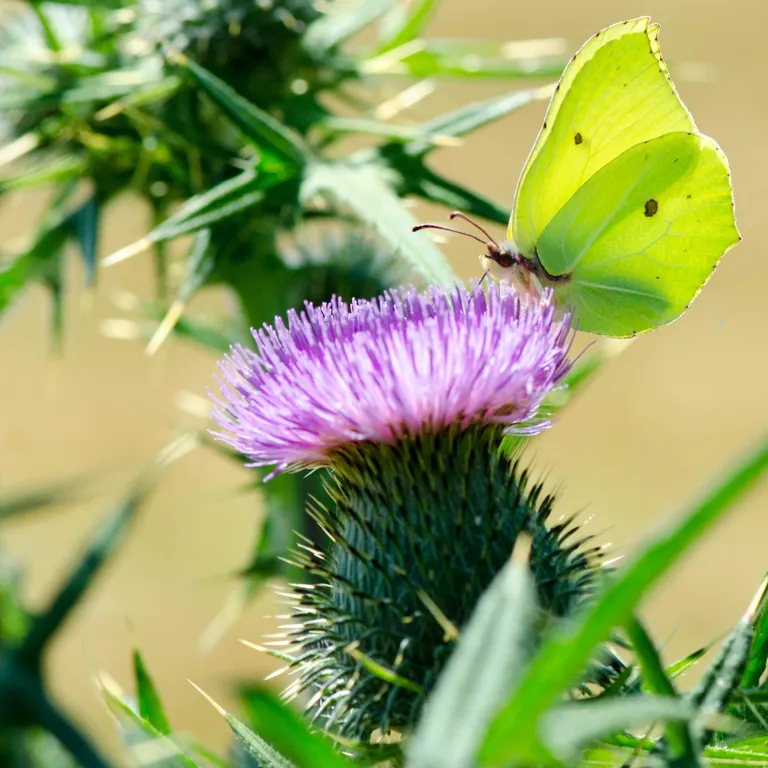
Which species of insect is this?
Gonepteryx rhamni
